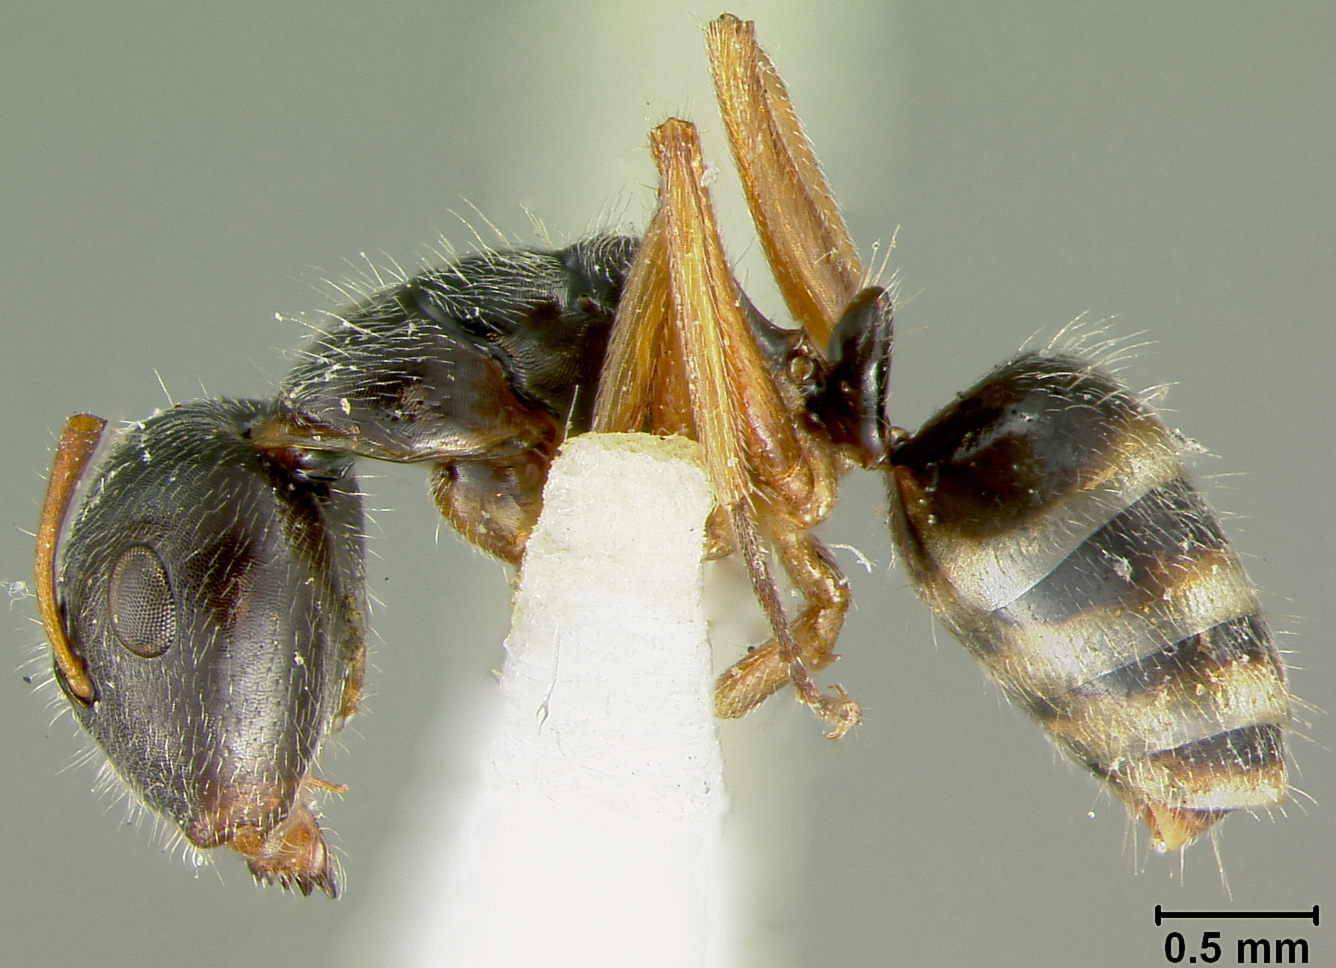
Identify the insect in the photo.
Camponotus reticulatus
